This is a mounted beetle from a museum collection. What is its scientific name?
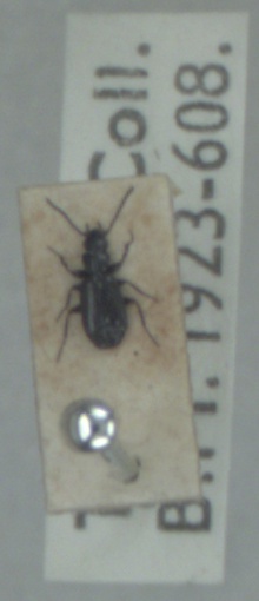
Microlestes maurus
